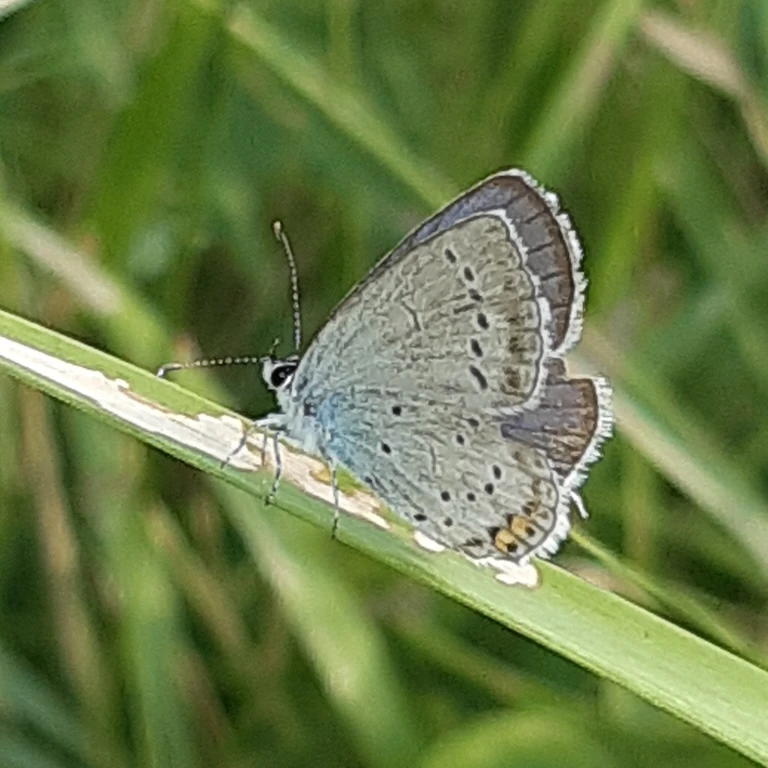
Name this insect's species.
Cupido argiades (also Elkalyce argiades)
